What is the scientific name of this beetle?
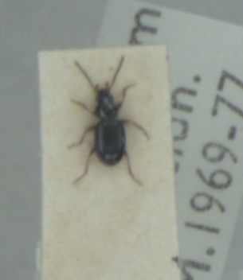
Bembidion gilvipes
